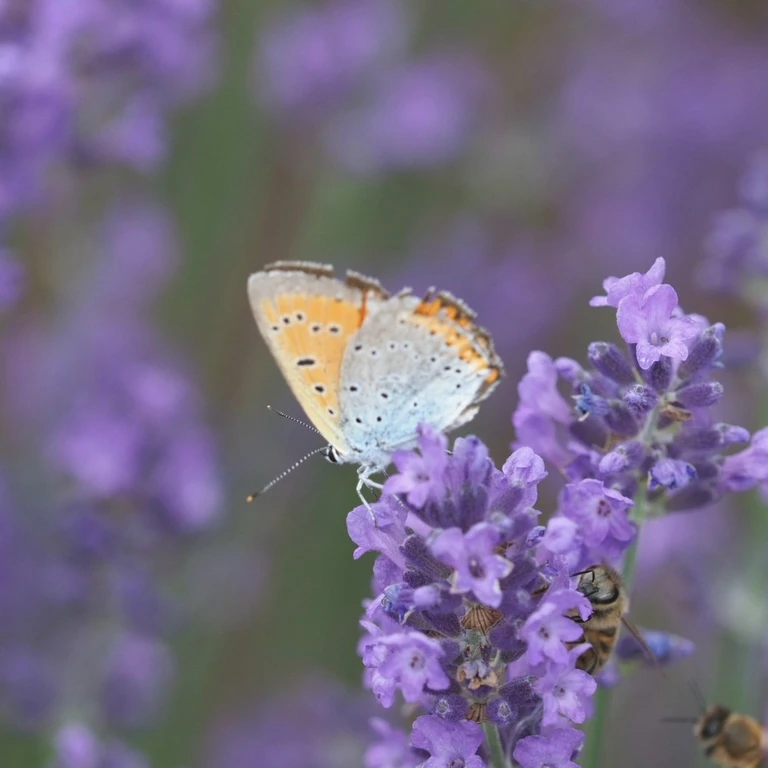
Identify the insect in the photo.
Lycaena dispar
